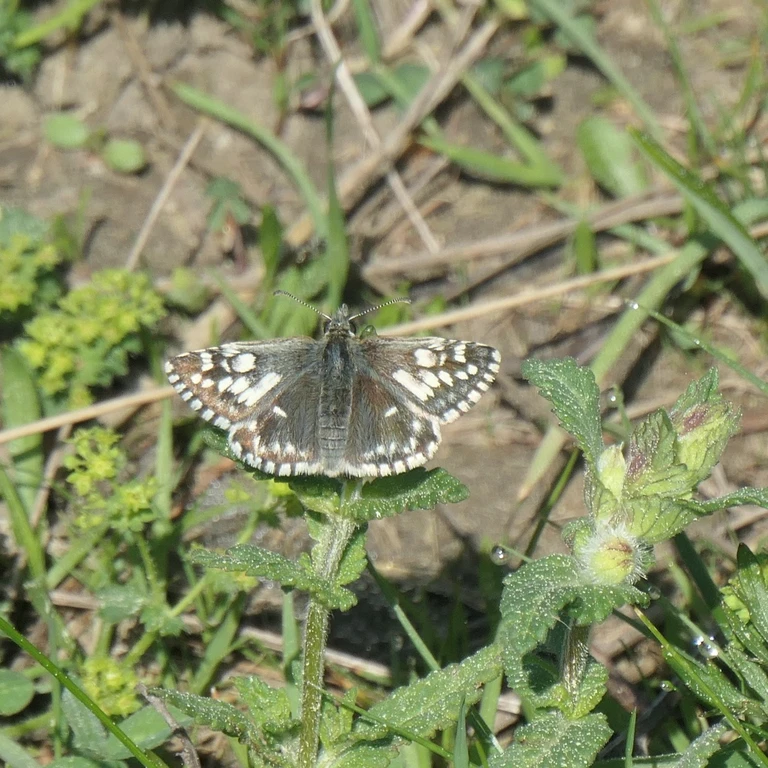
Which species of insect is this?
Pyrgus malvae
